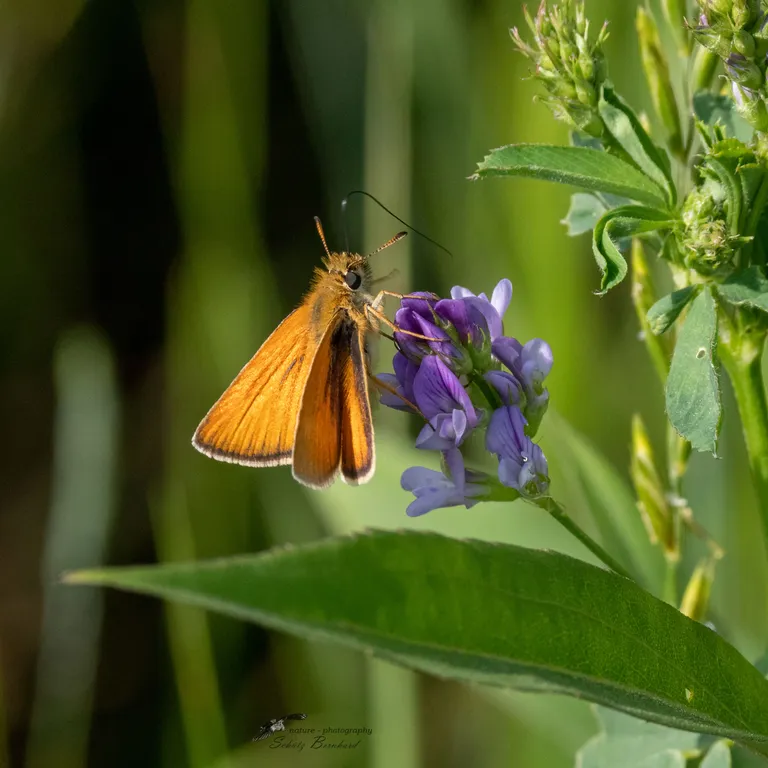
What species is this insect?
Thymelicus lineola
